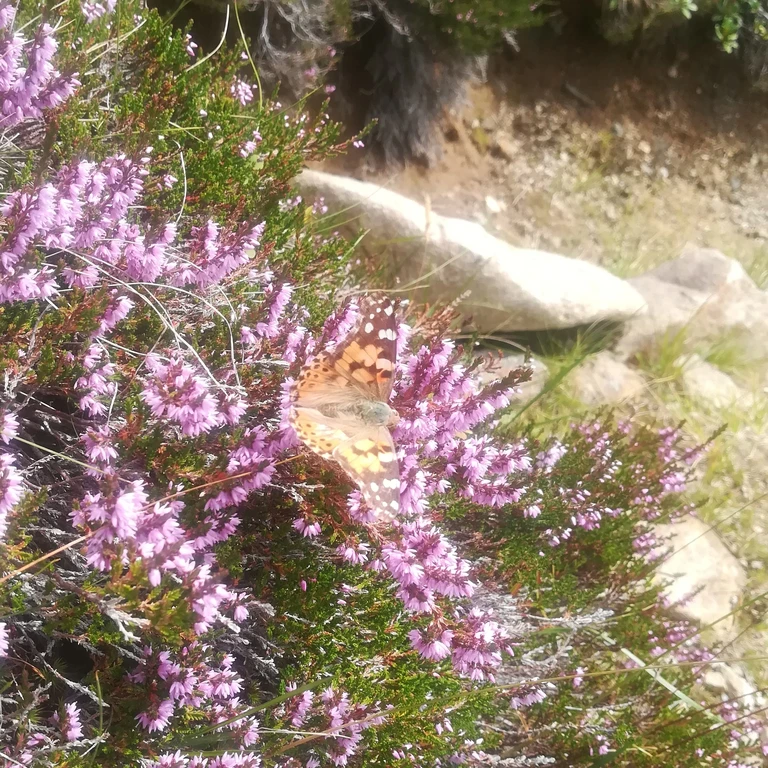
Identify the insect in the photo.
Vanessa cardui
